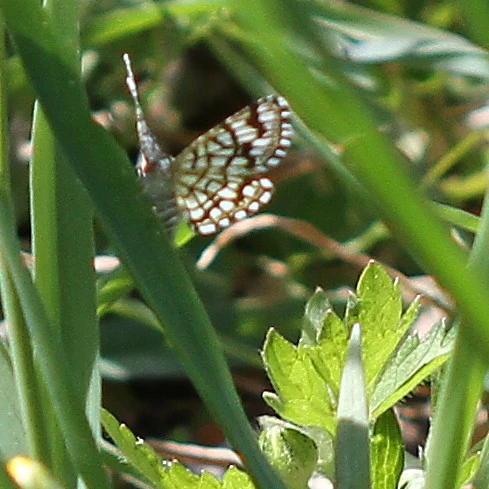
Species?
Chiasmia clathrata
